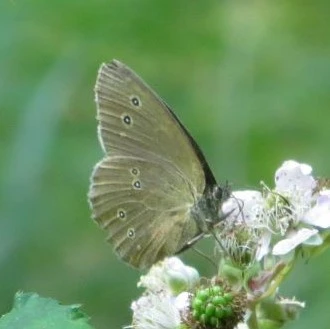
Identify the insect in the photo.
Aphantopus hyperantus
